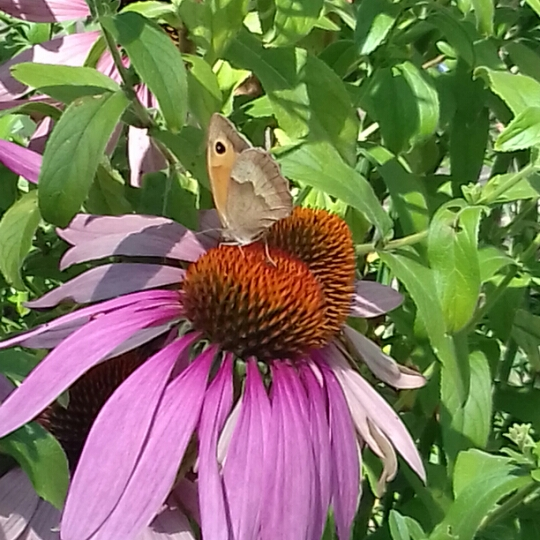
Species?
Maniola jurtina
